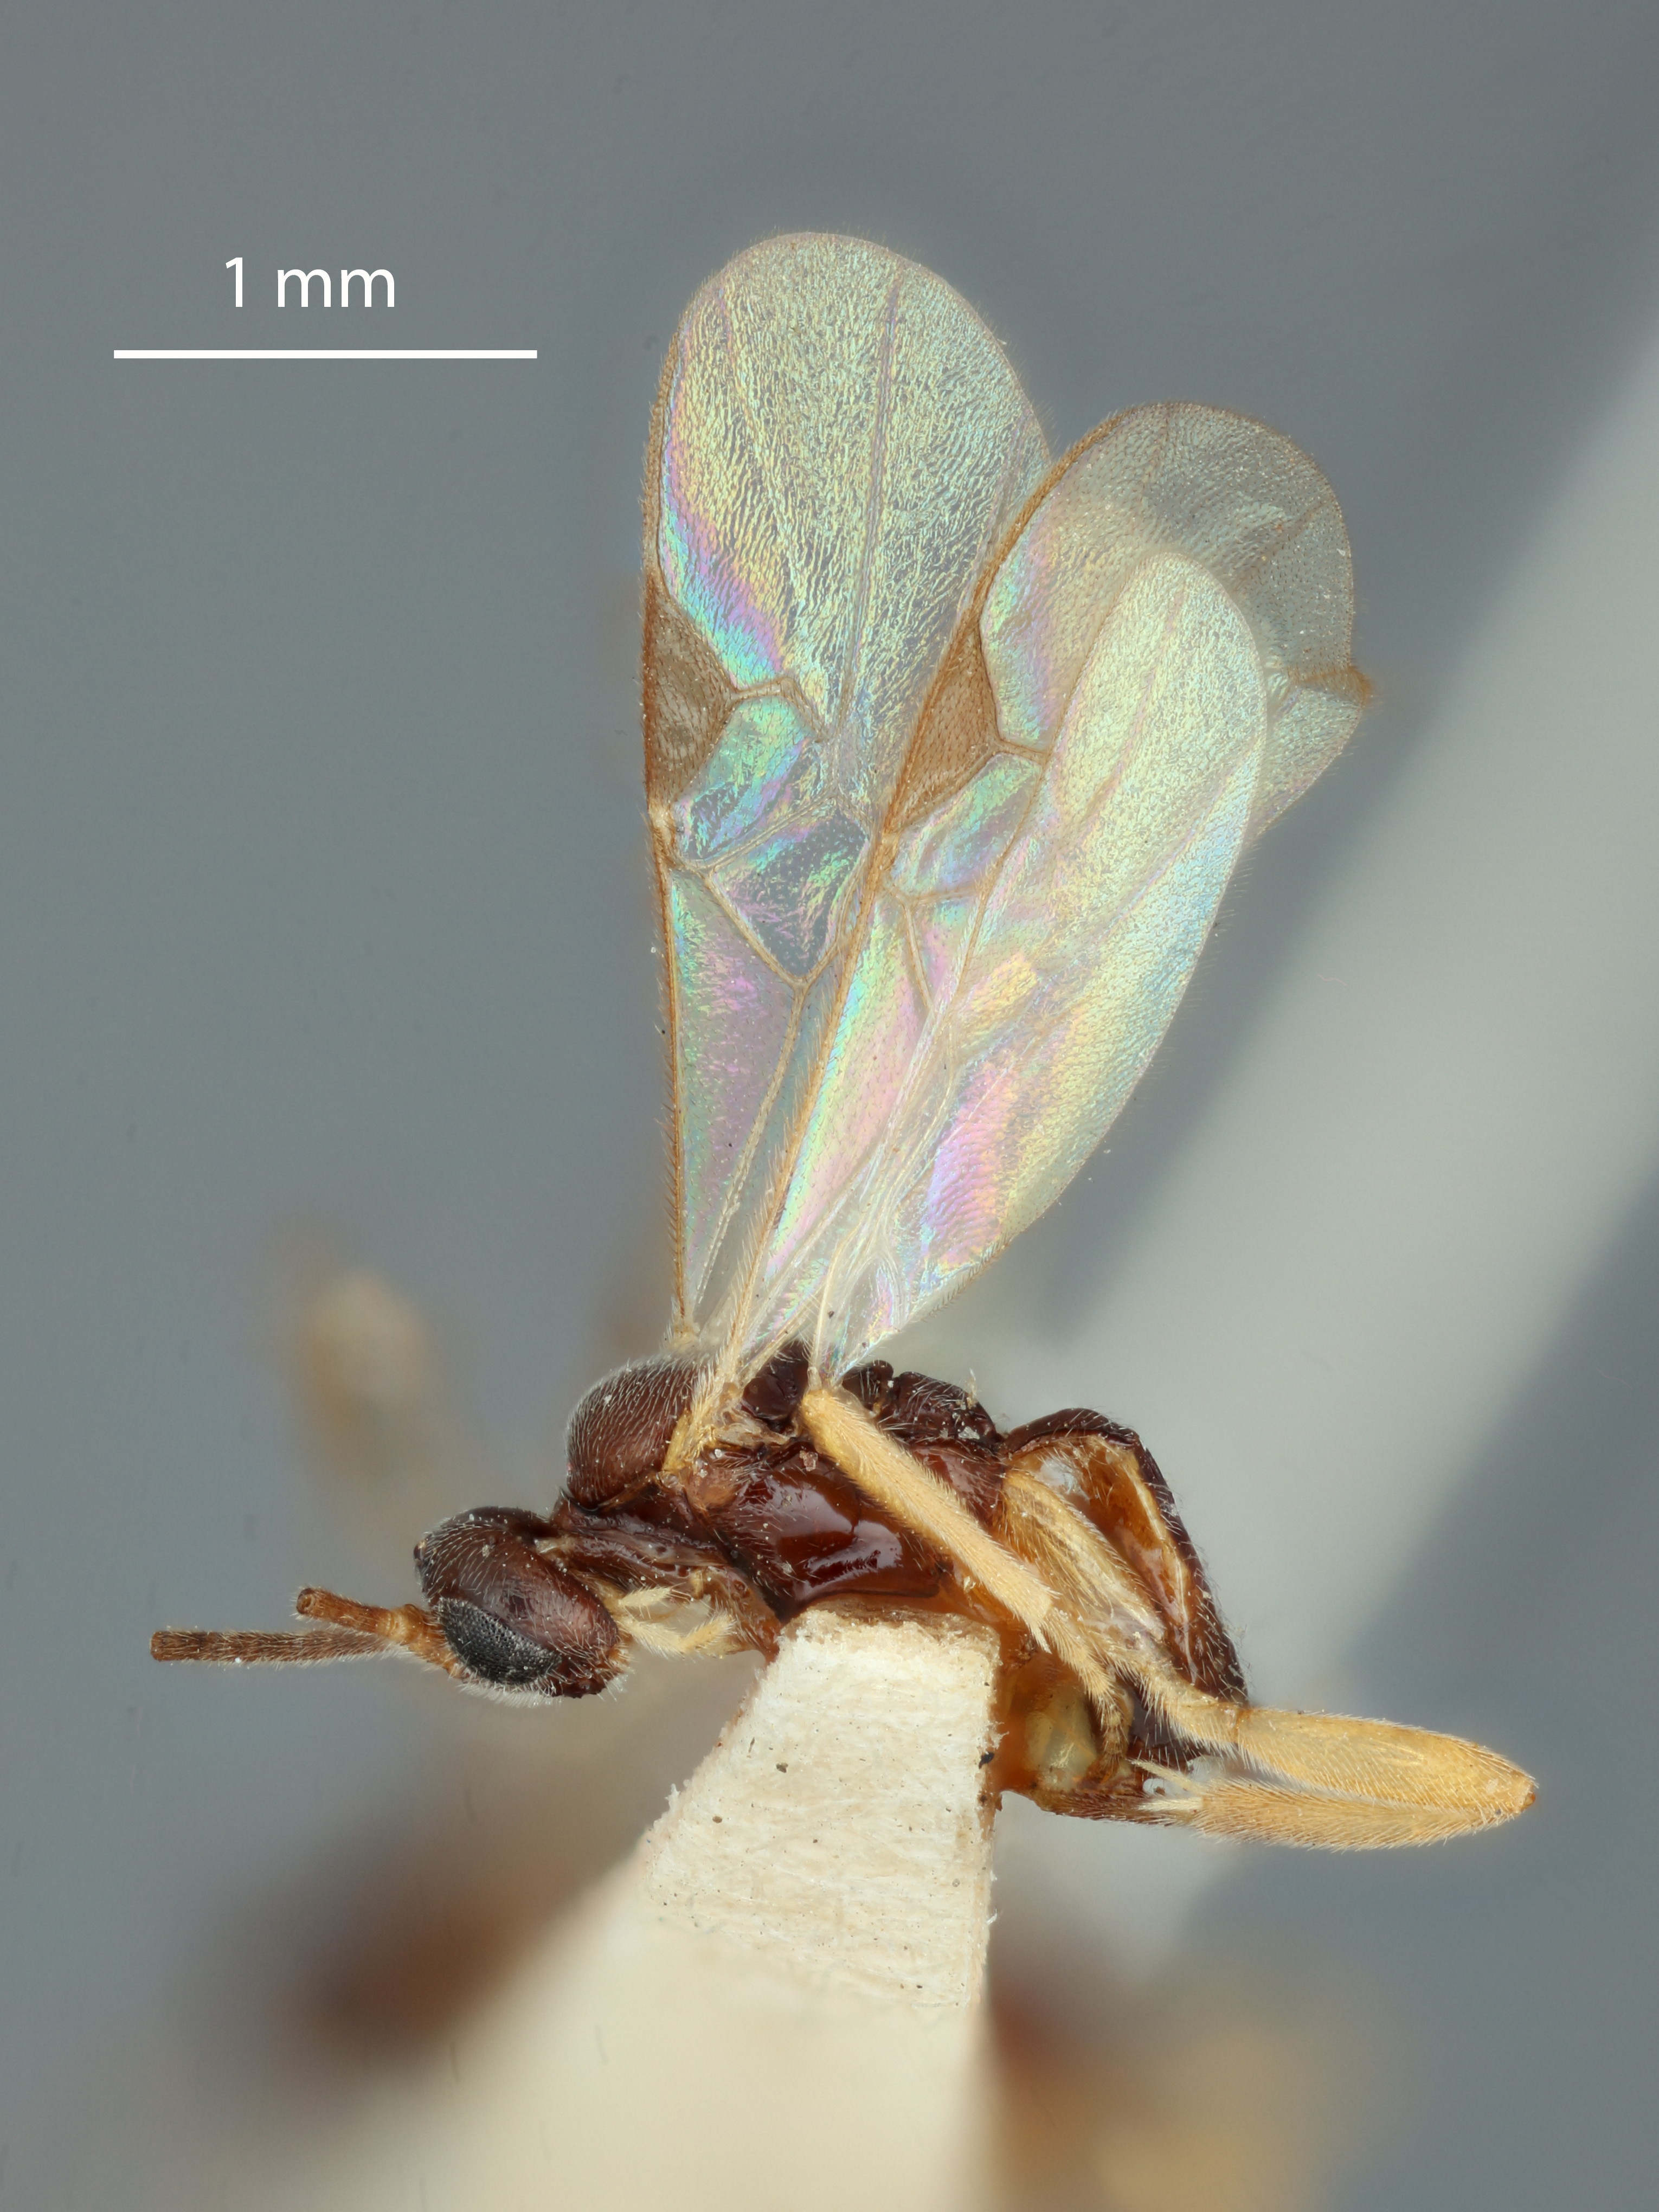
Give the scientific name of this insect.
Apanteles radiatus
